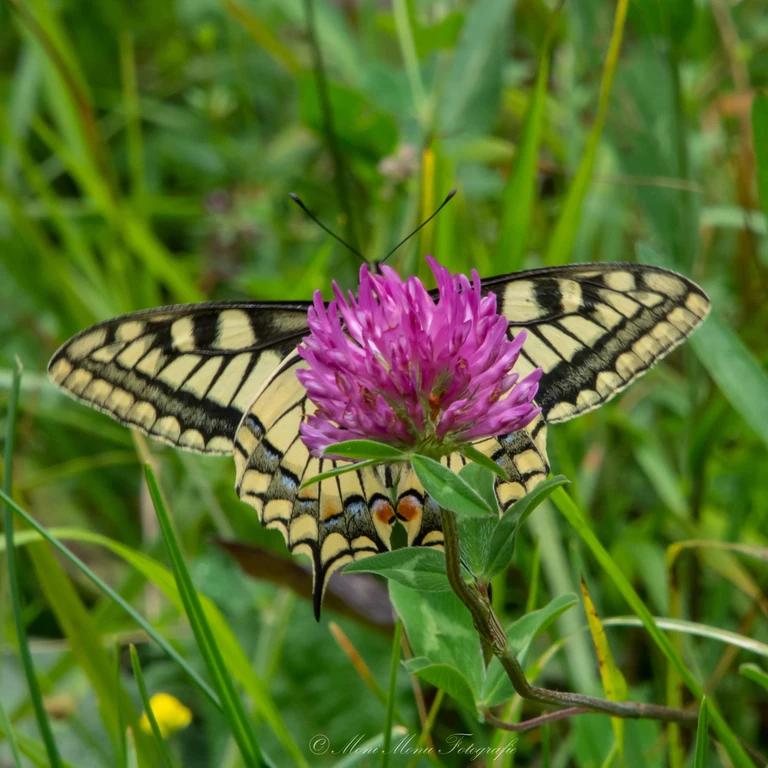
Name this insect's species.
Papilio machaon
